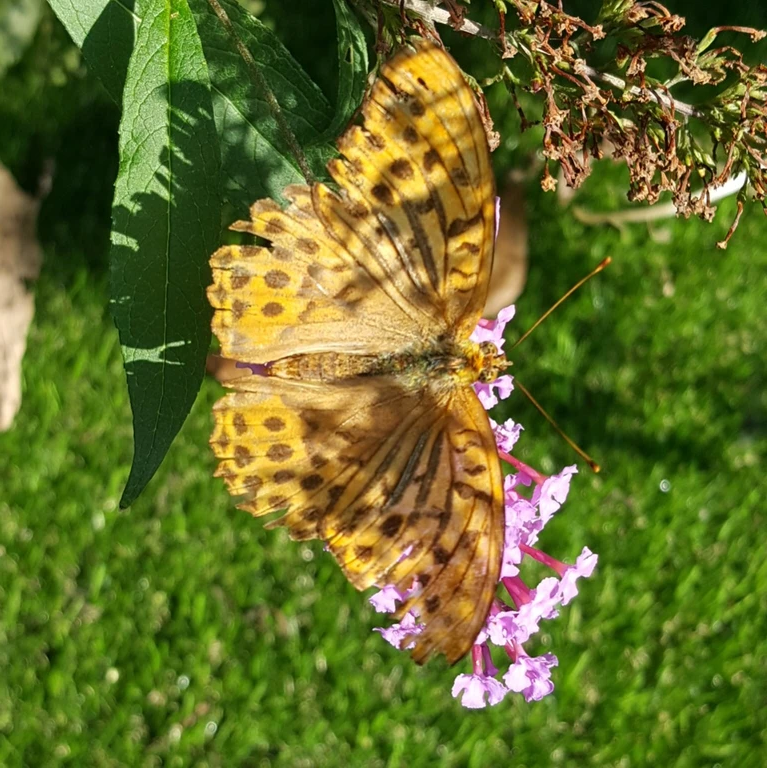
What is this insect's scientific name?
Argynnis paphia
